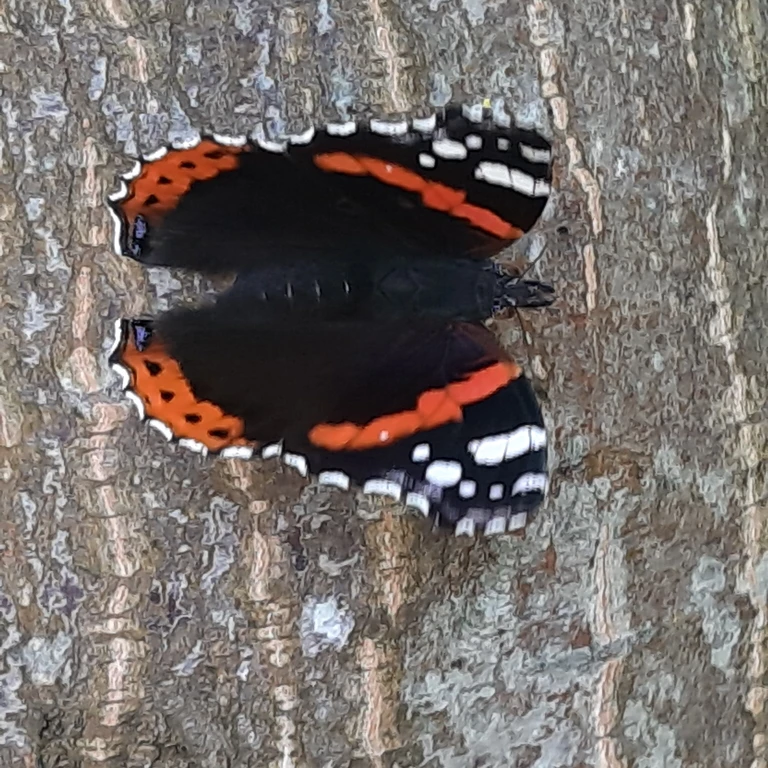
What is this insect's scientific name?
Vanessa atalanta
